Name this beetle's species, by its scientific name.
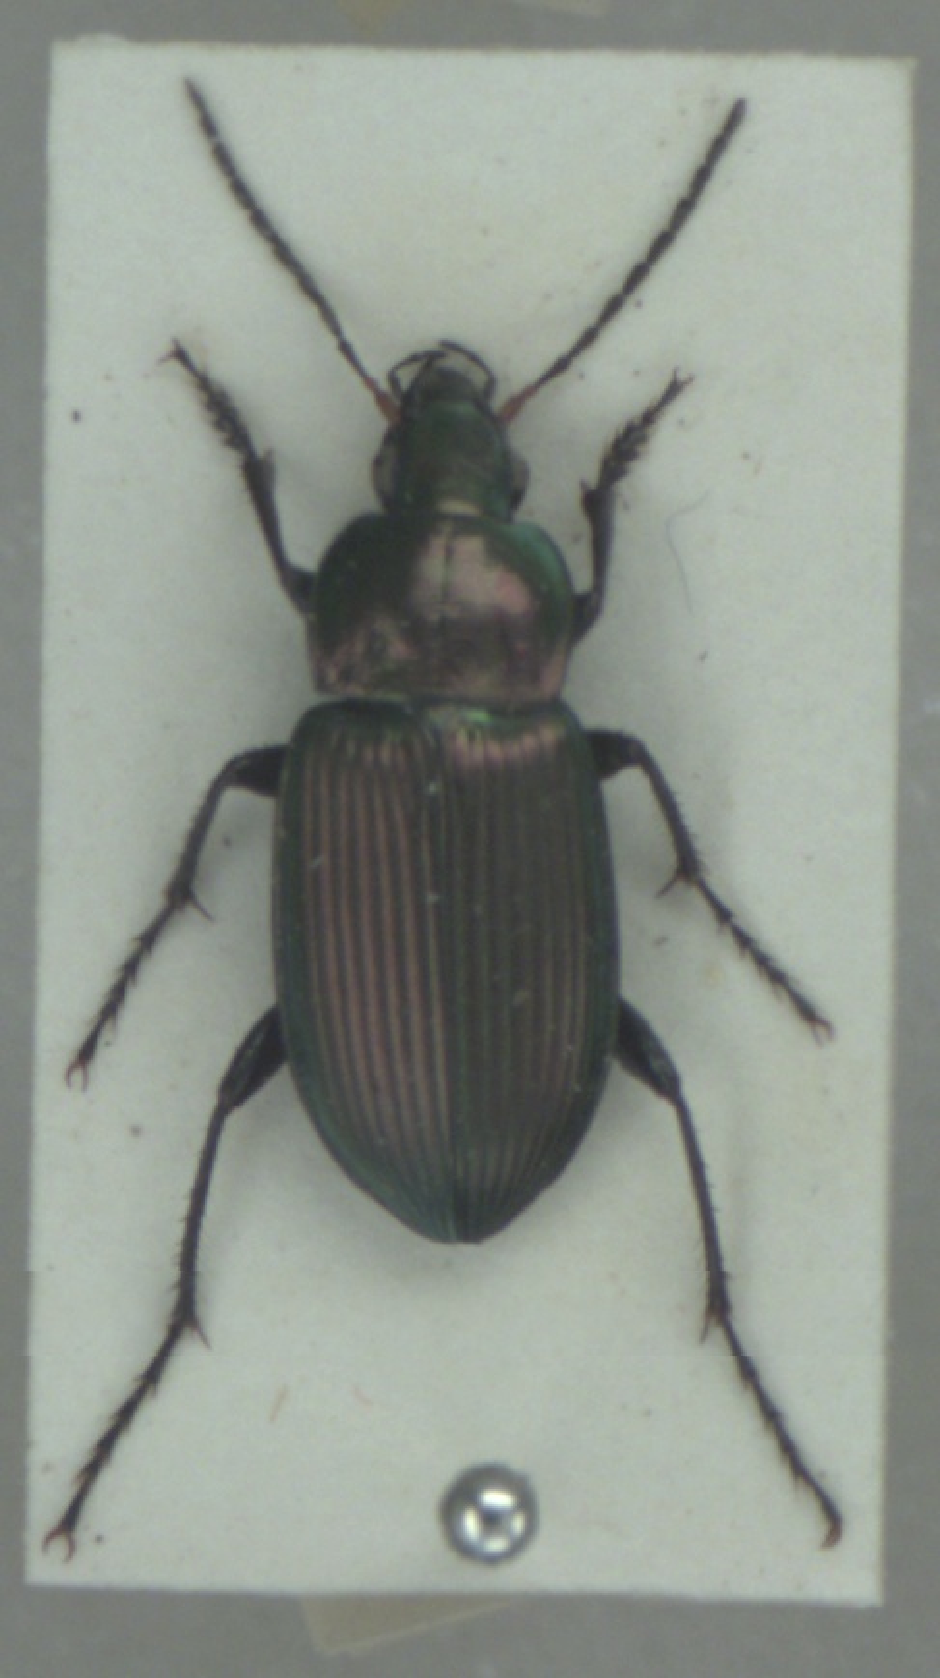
Poecilus cupreus
